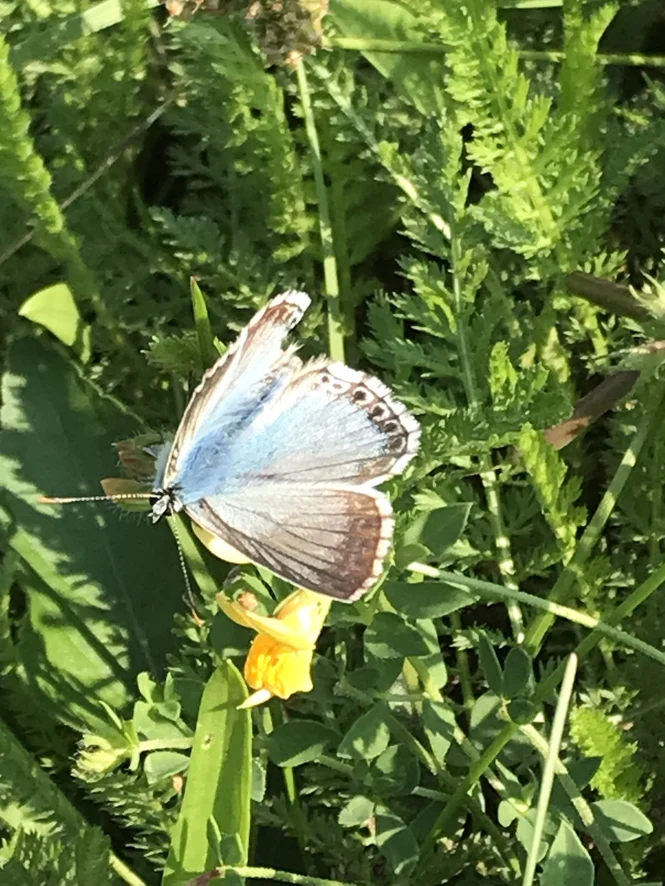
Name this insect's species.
Lysandra coridon
